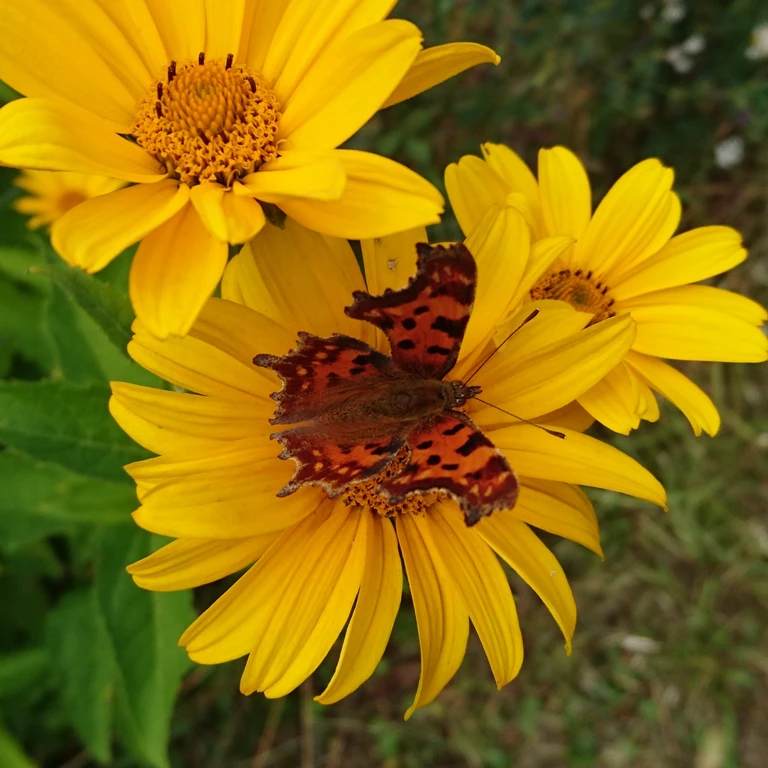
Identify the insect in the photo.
Polygonia c-album
